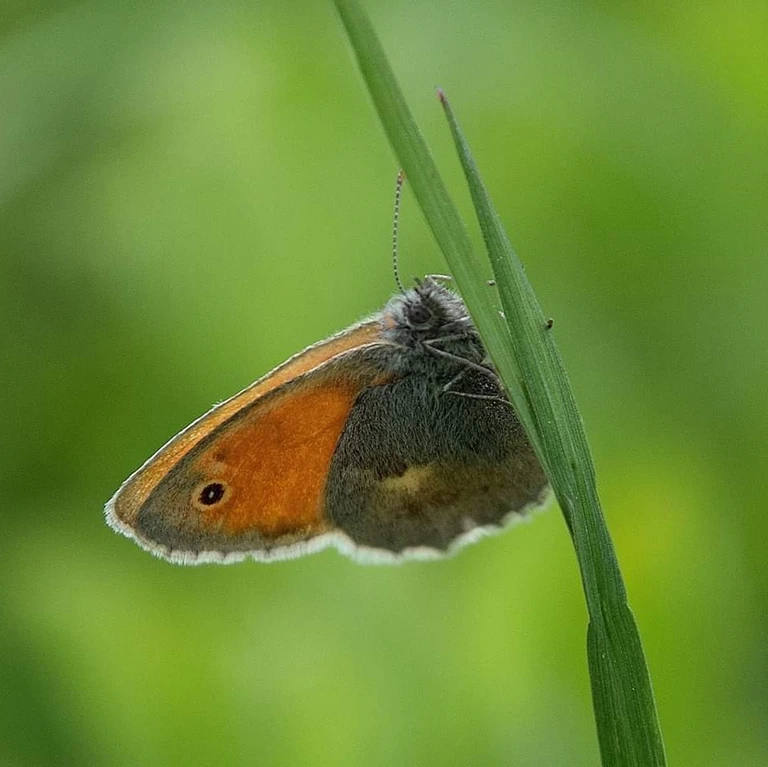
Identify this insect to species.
Coenonympha pamphilus
